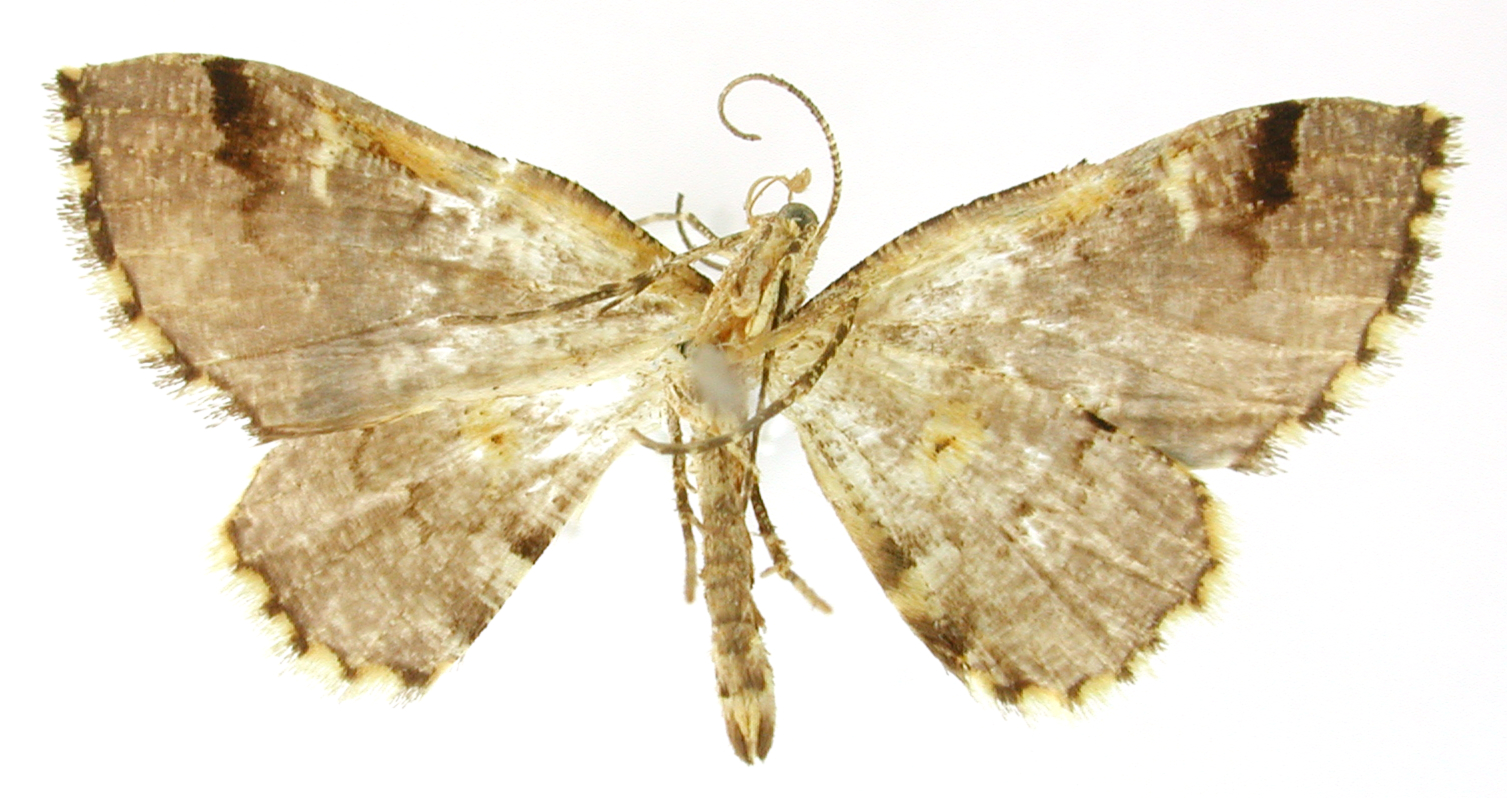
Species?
Psaliodes aliena
